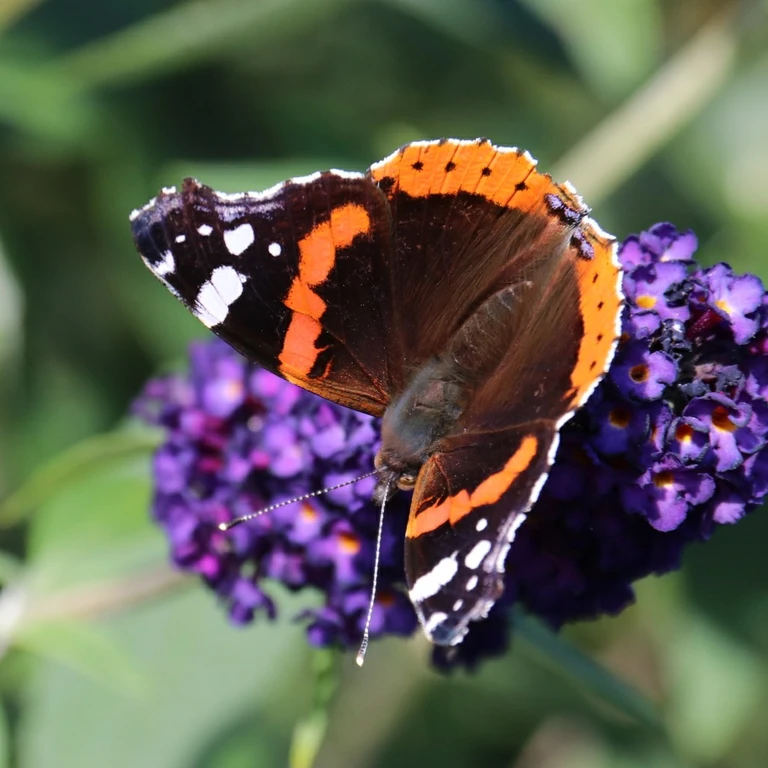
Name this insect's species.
Vanessa atalanta
